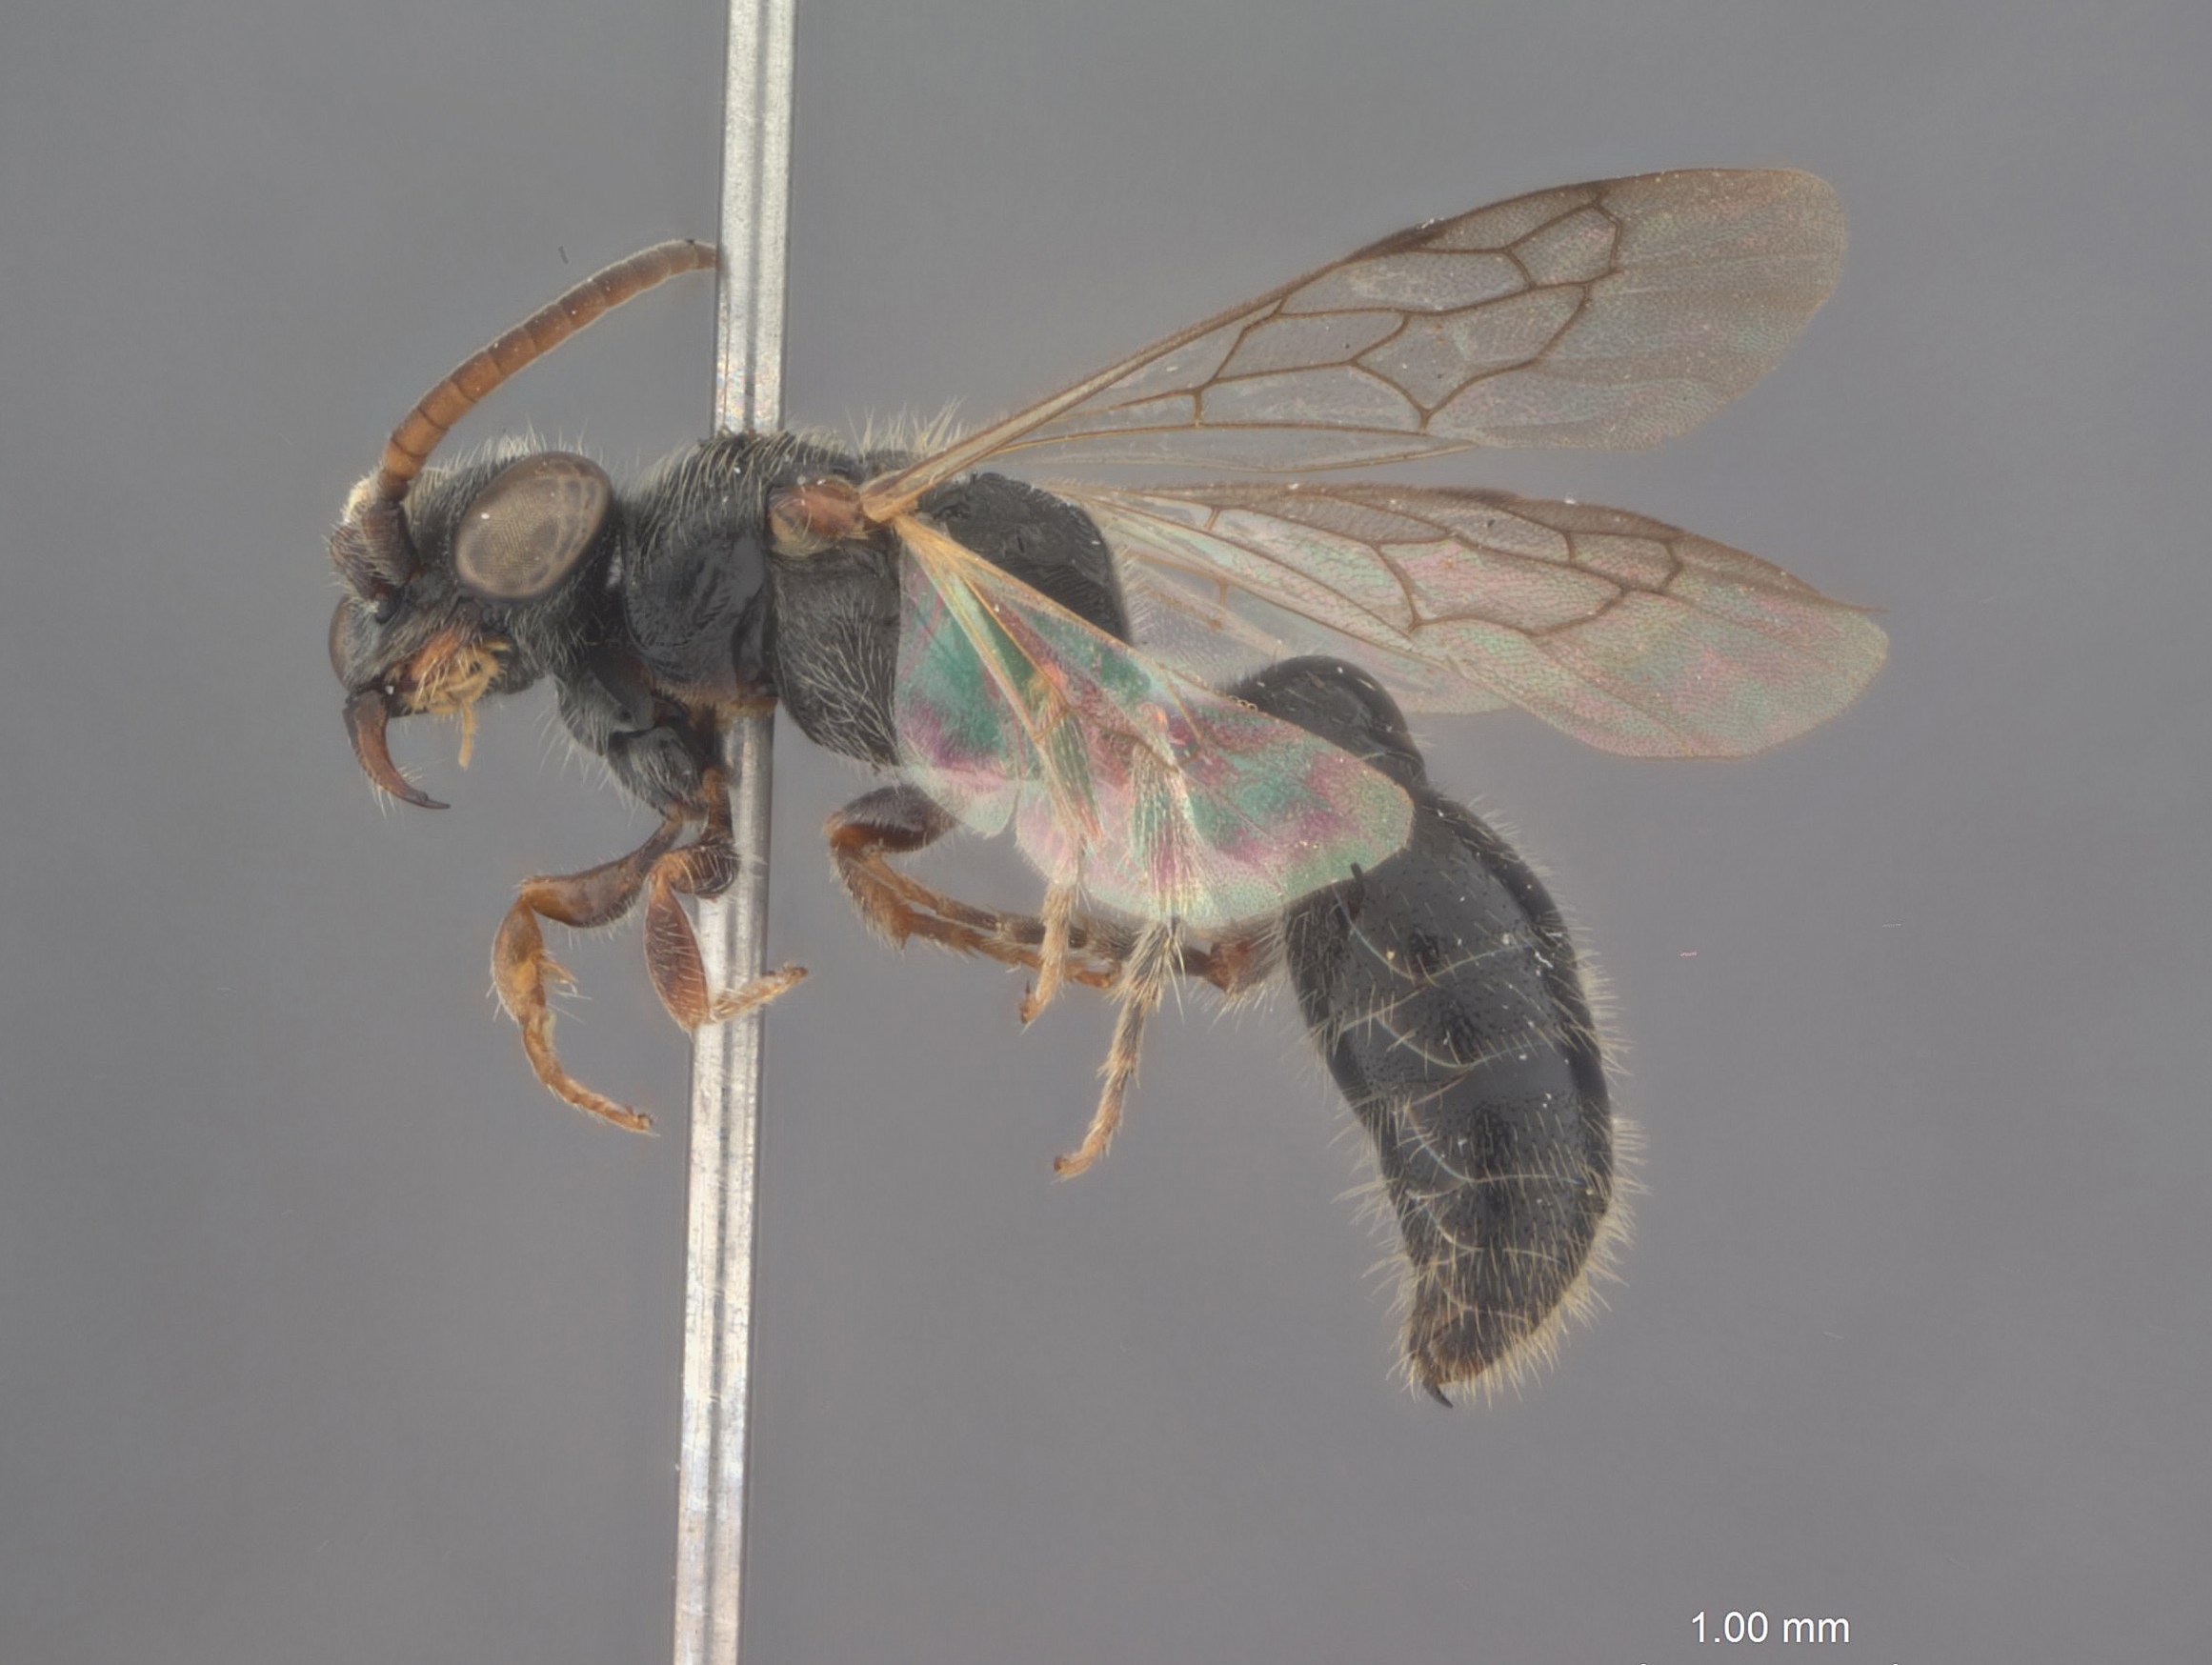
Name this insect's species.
Tiphia lihyuehtana
